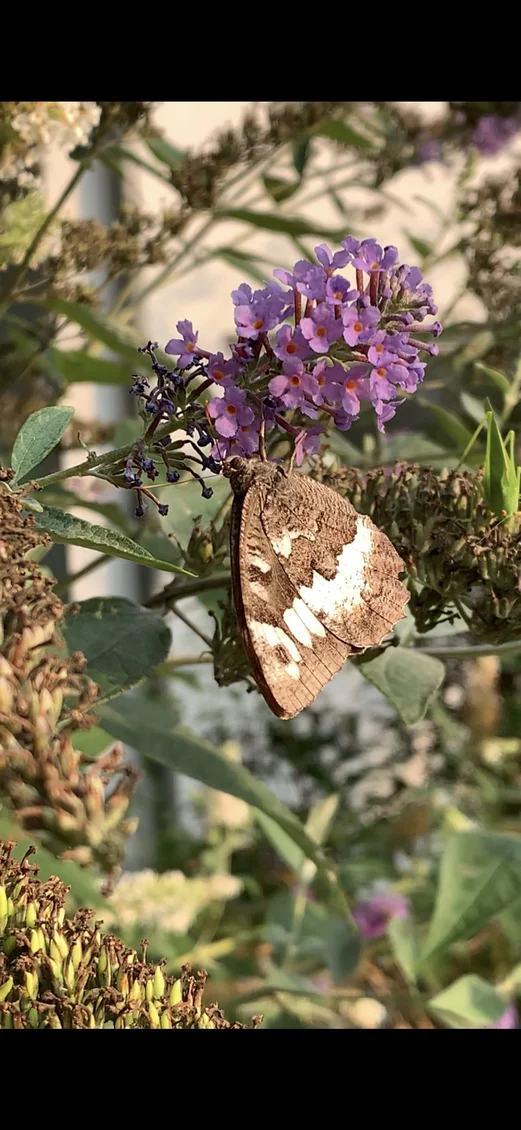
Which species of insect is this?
Brintesia circe
